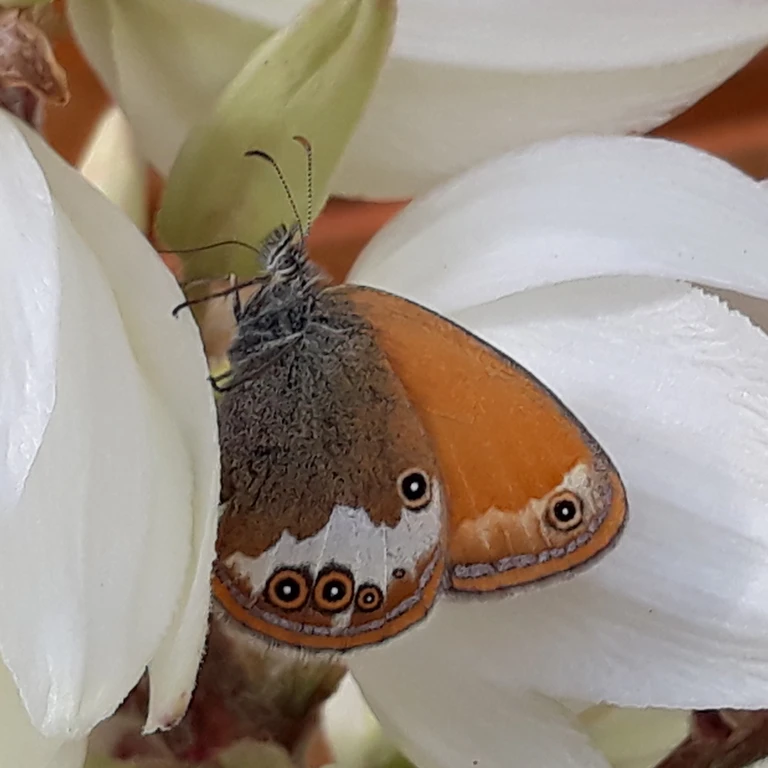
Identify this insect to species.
Coenonympha arcania
